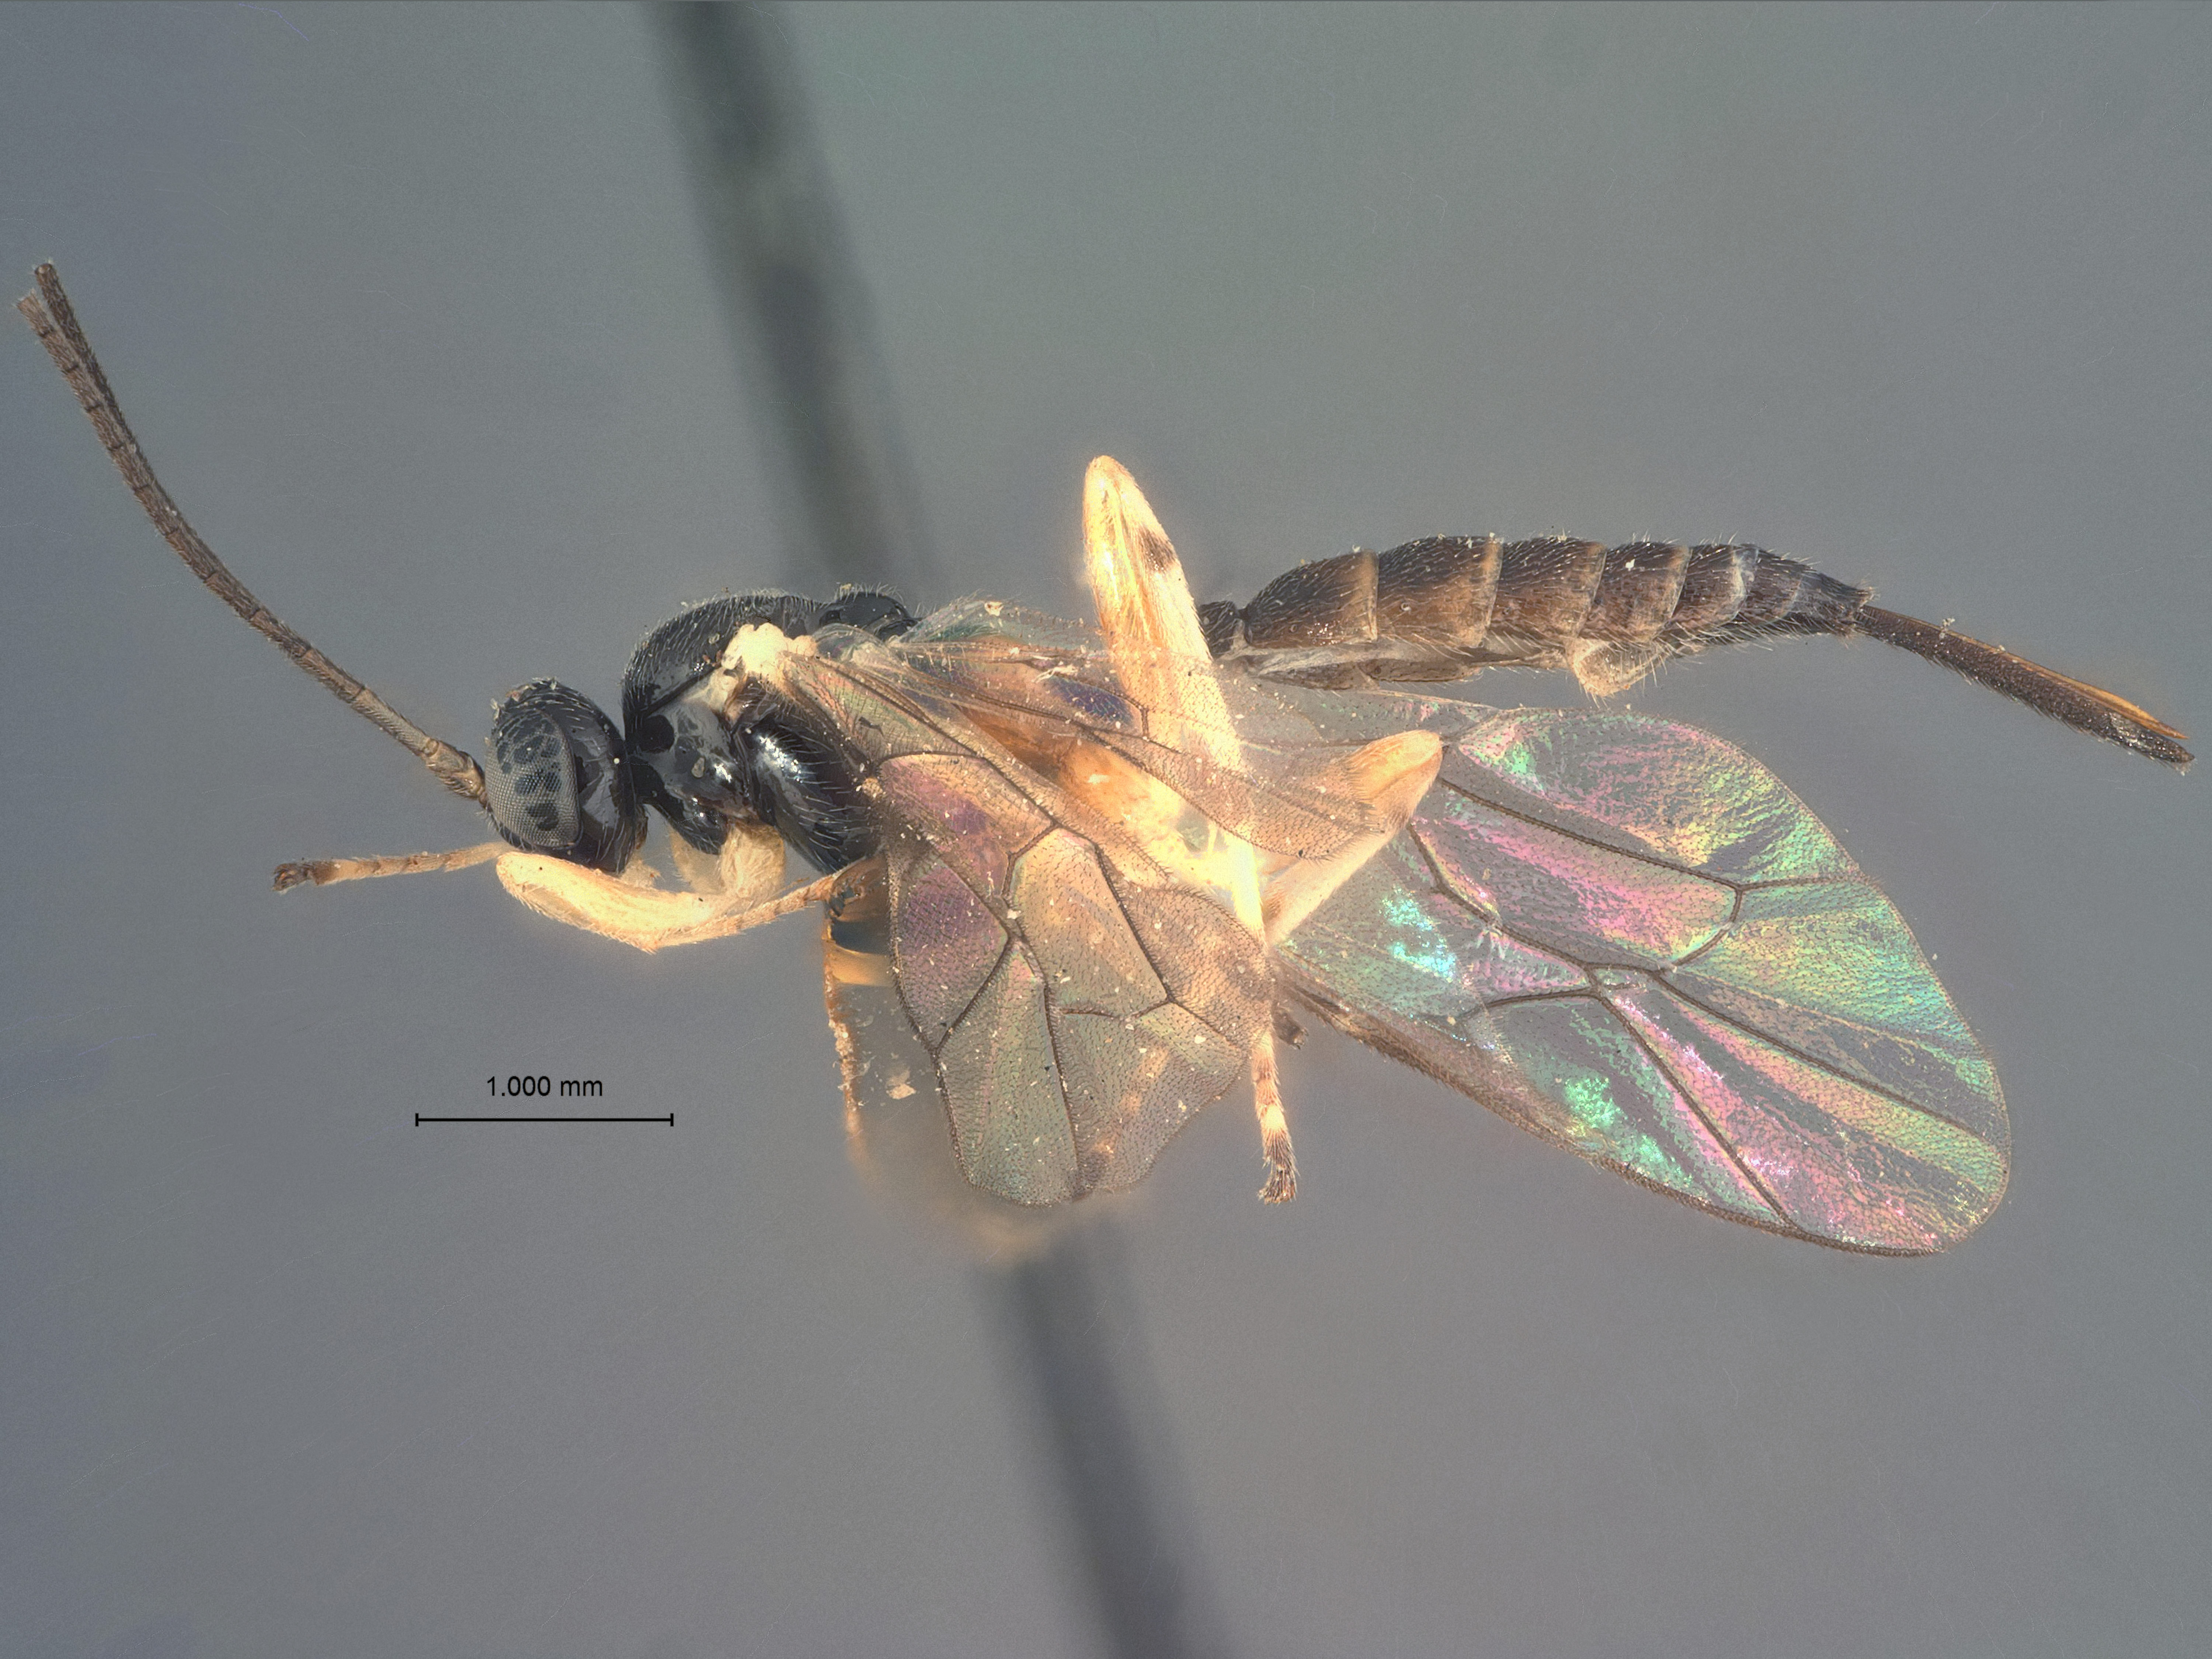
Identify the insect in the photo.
Alophosternum foliicola
